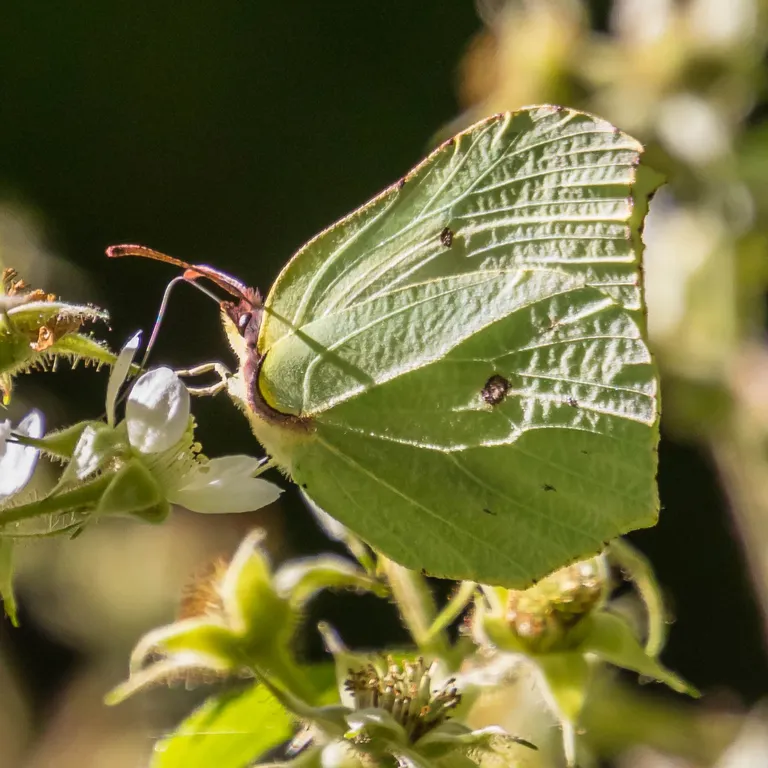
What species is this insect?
Gonepteryx rhamni
